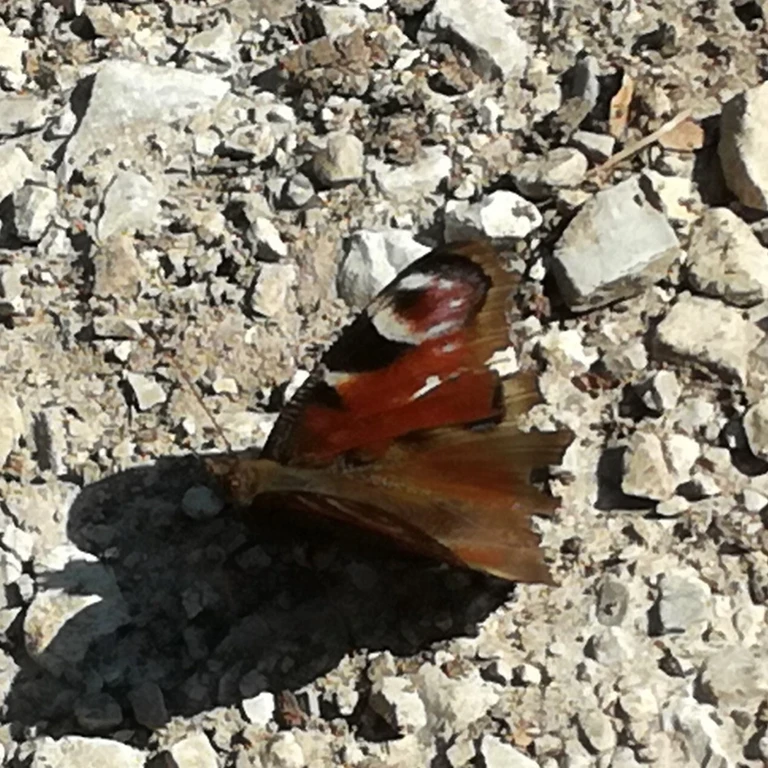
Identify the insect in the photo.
Aglais io
